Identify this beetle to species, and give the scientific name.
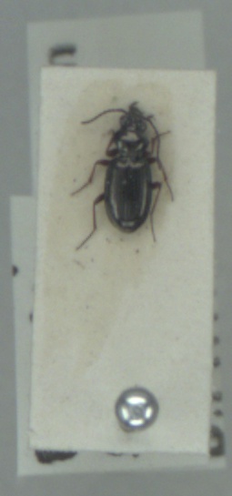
Bembidion lampros
